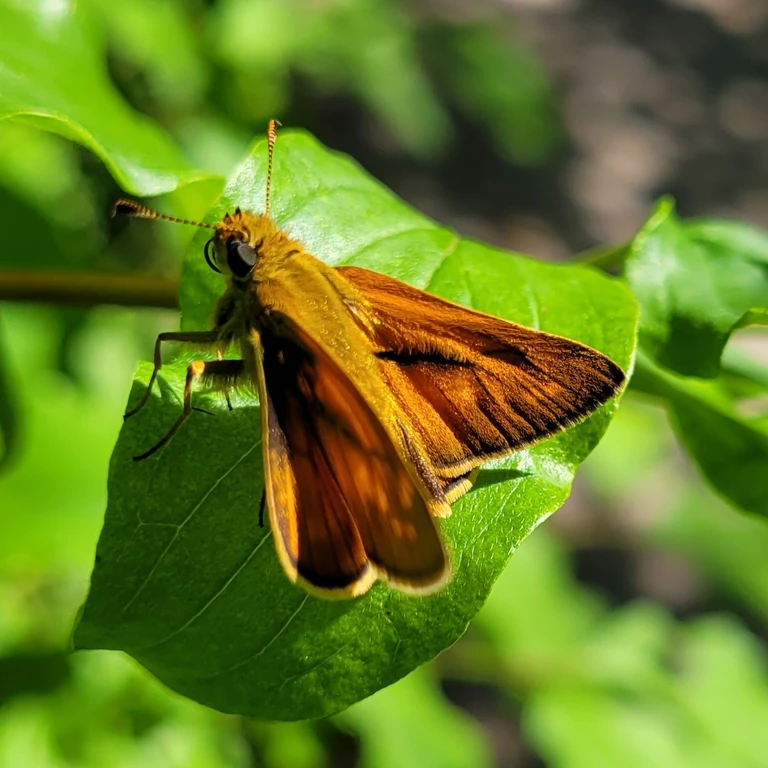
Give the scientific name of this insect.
Ochlodes sylvanus (also Ochlodes venata)
